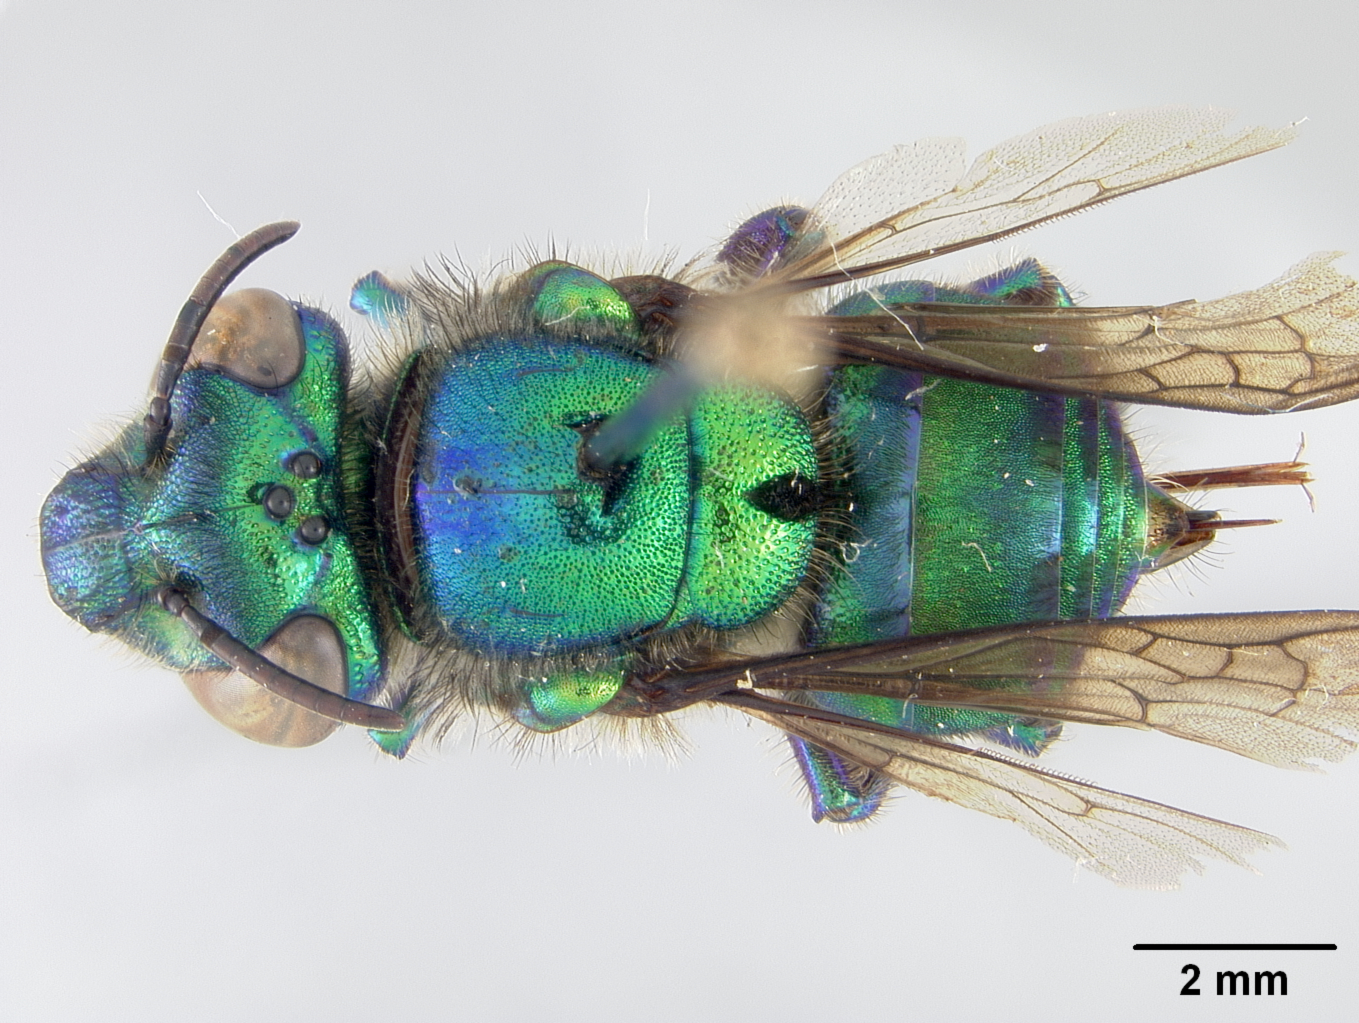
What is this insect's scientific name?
Euglossa turbinifex
